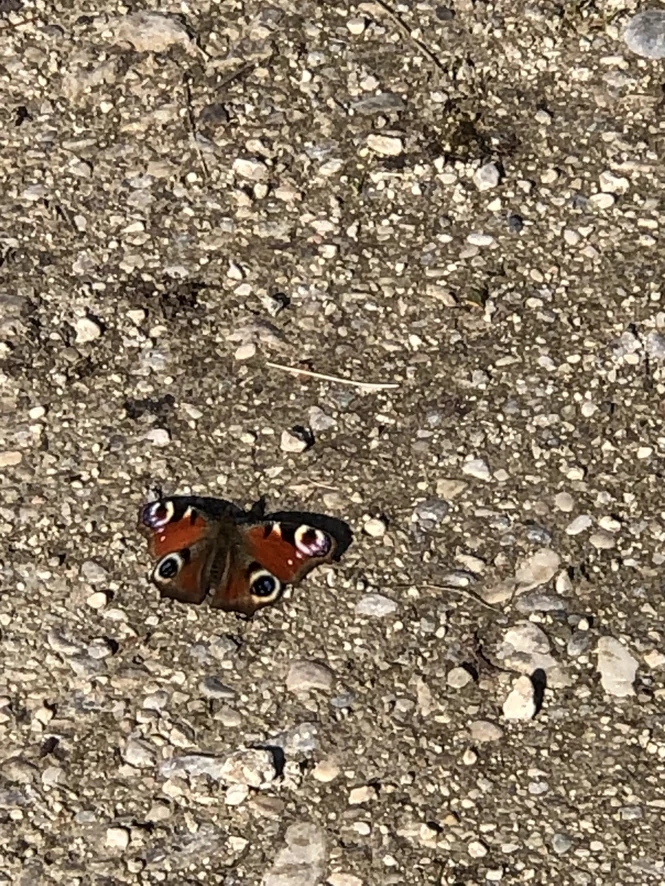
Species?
Aglais io
